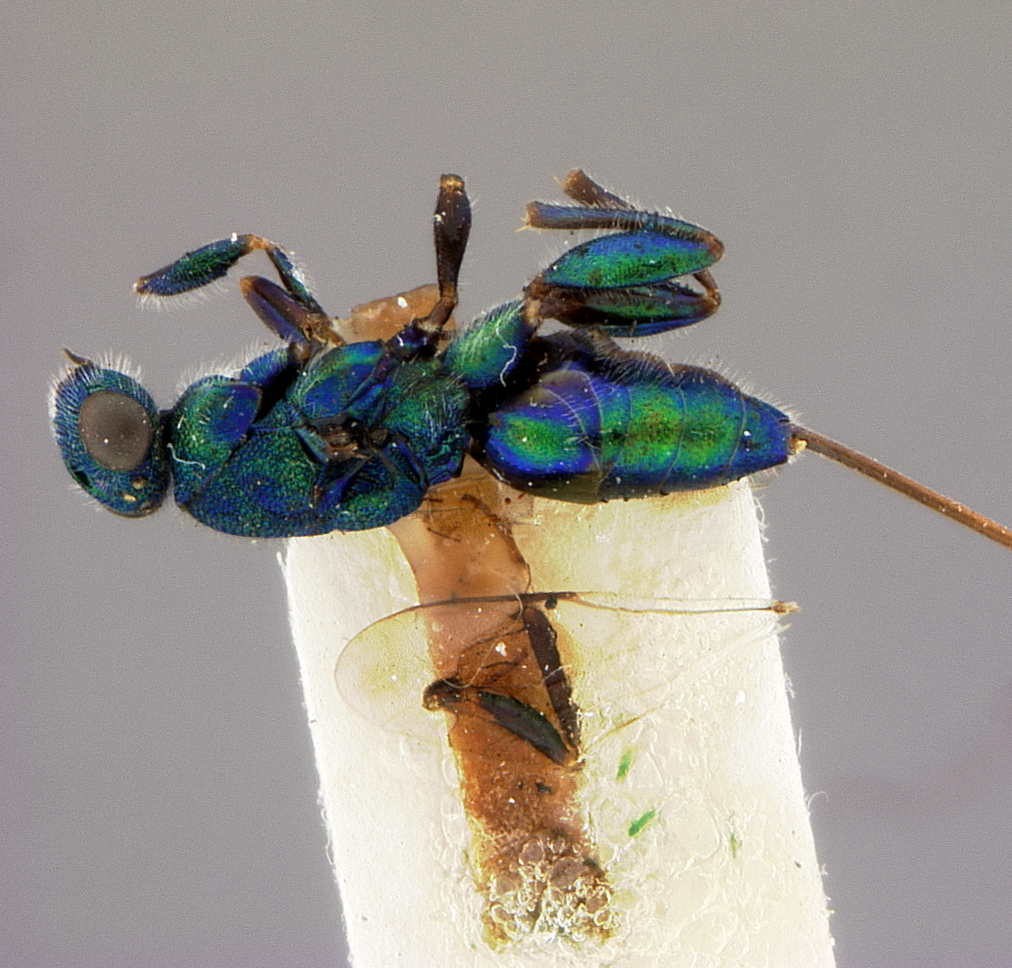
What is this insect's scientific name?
Chalcidiscelis koebelei
